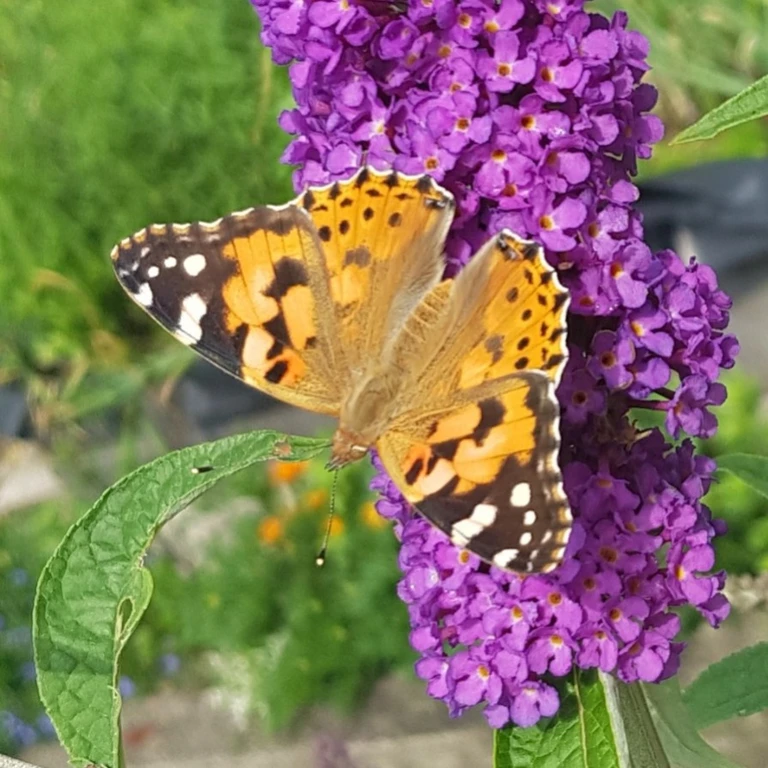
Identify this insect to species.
Vanessa cardui
